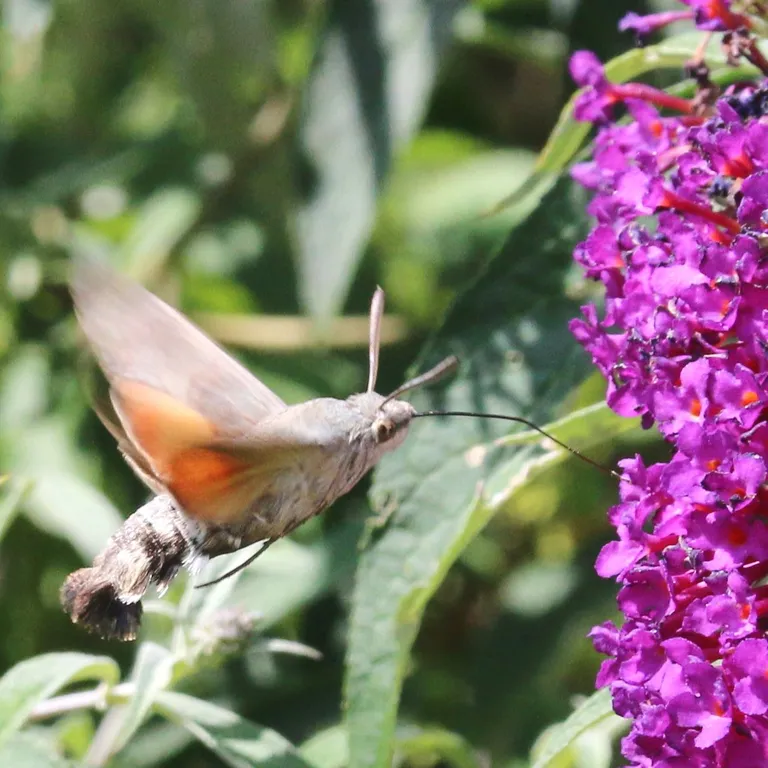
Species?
Macroglossum stellatarum
